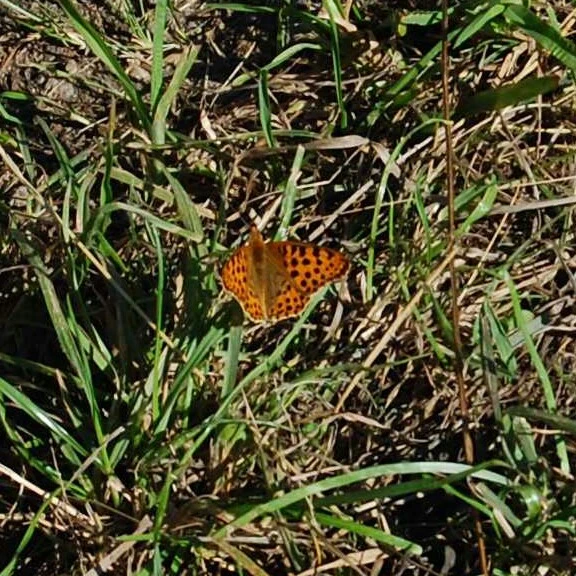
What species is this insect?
Issoria lathonia
